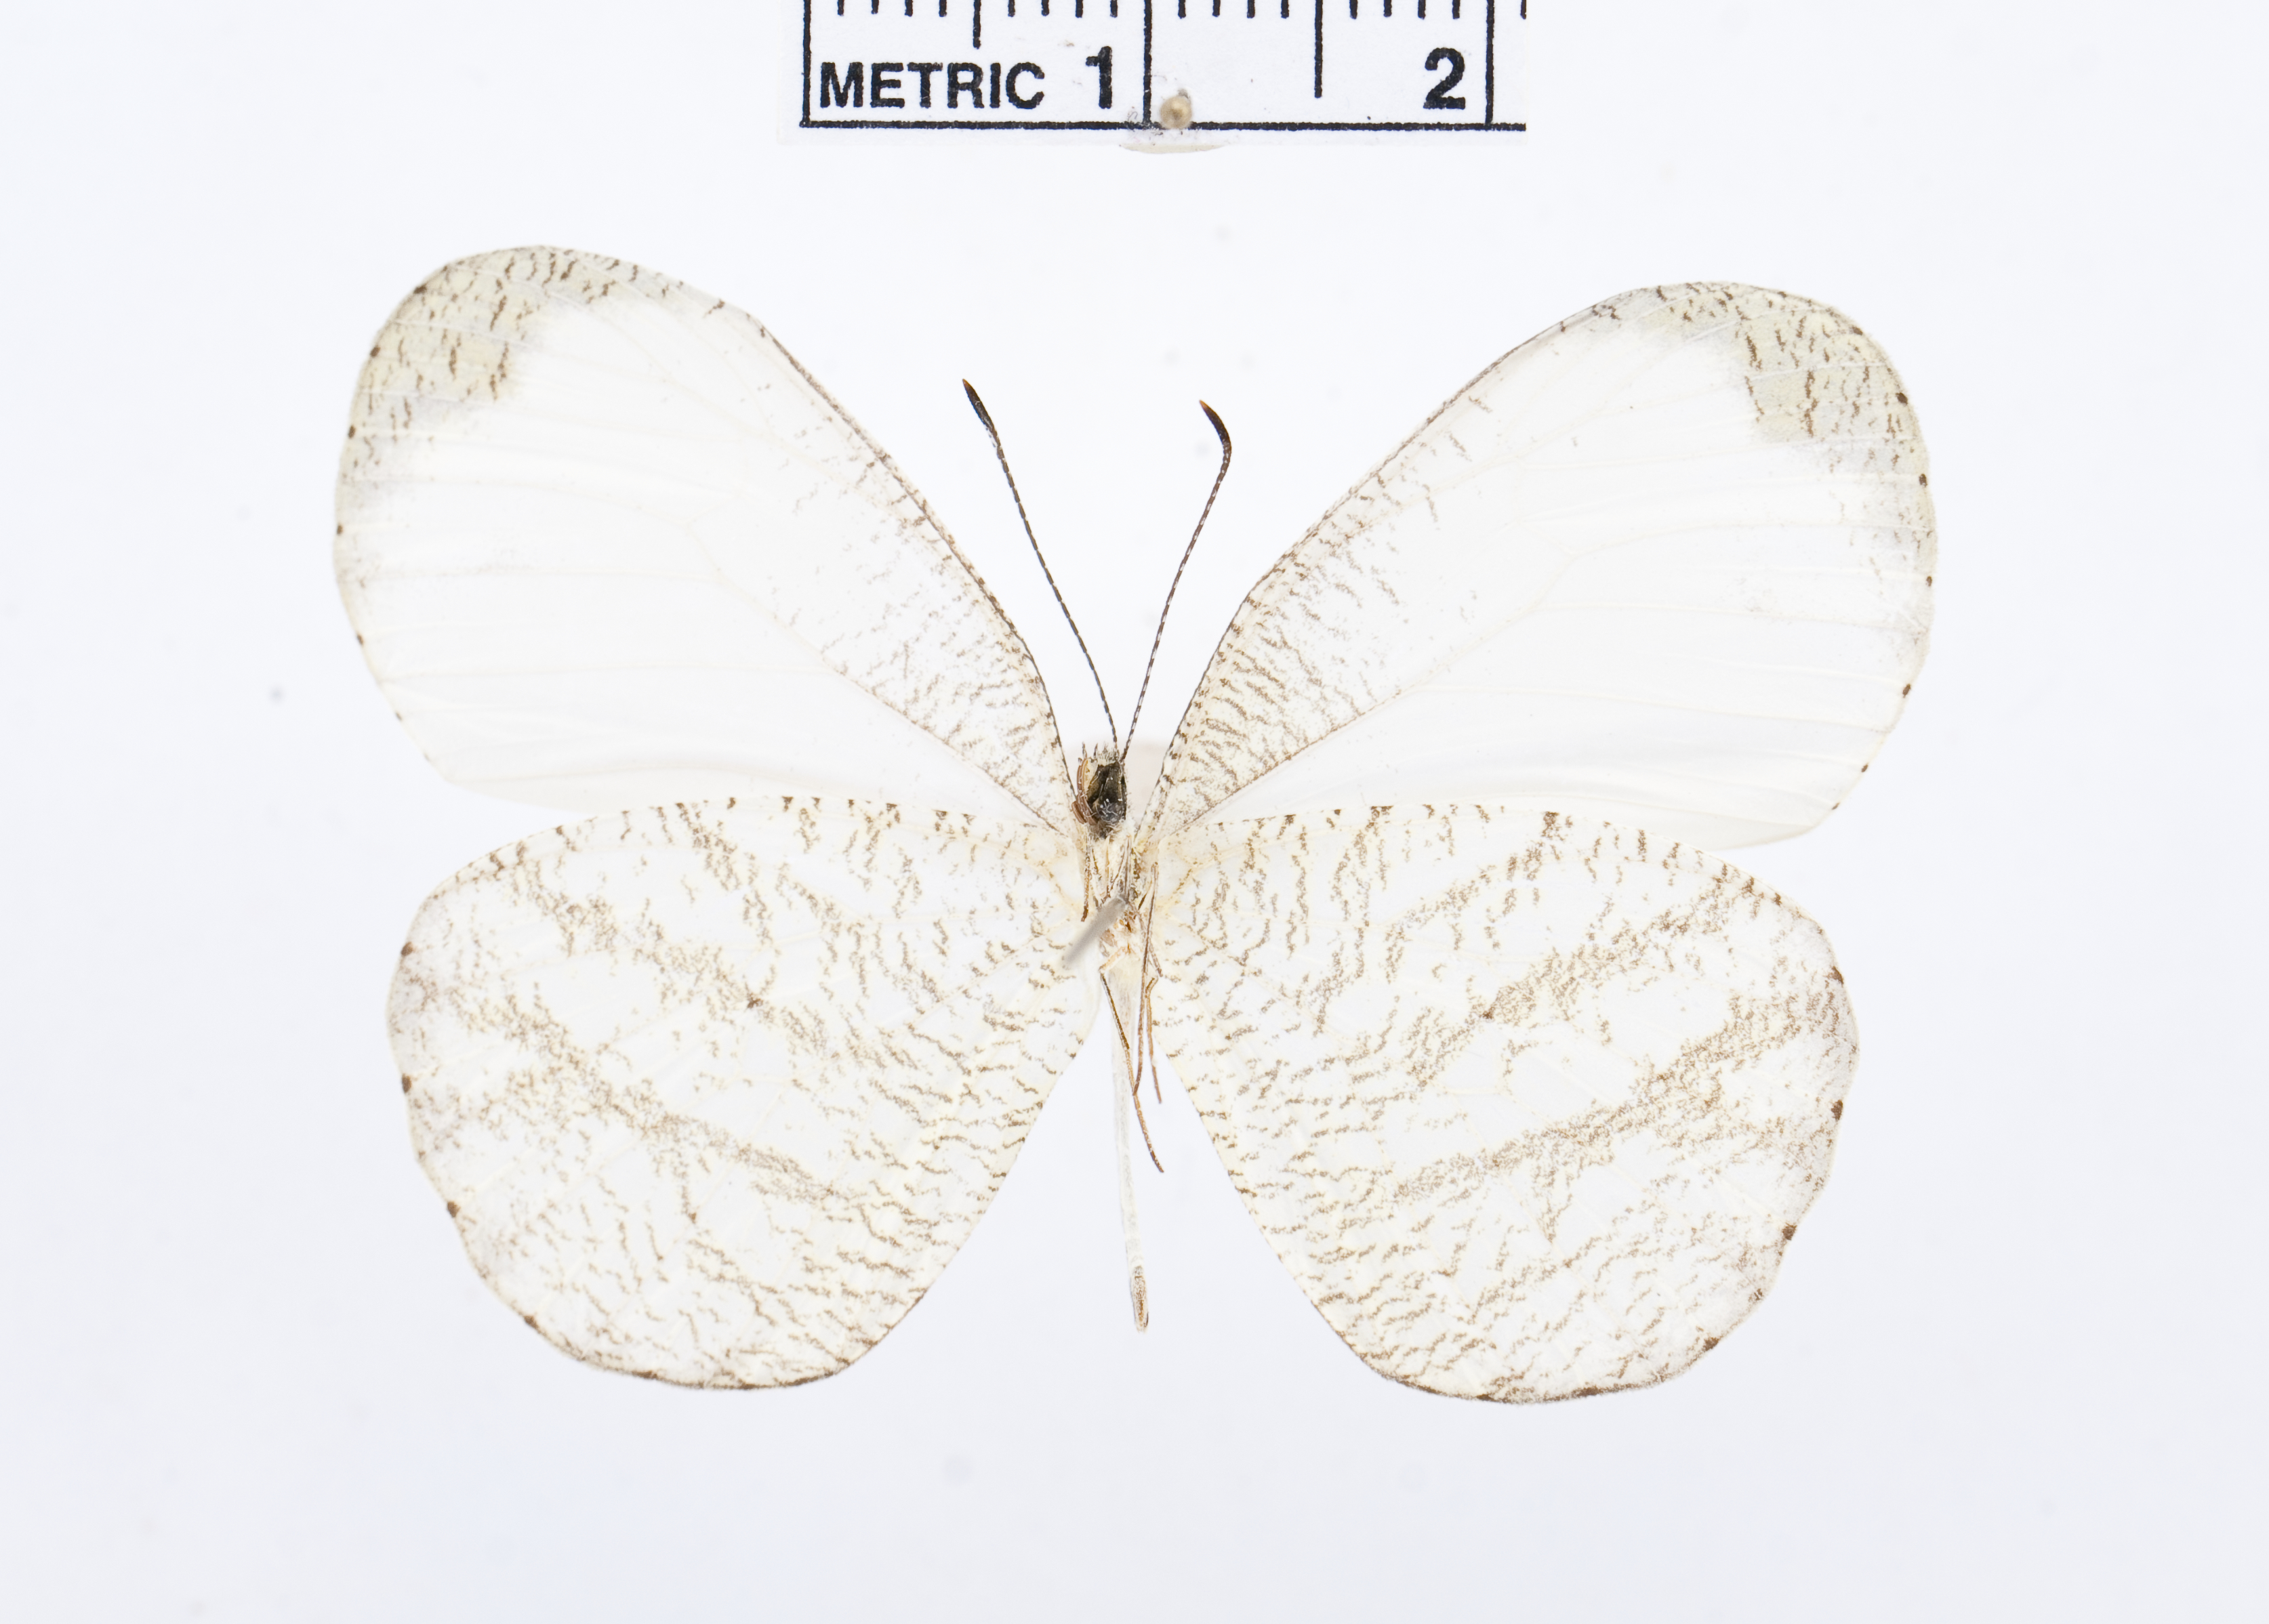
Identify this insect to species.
Leptosia marginea
